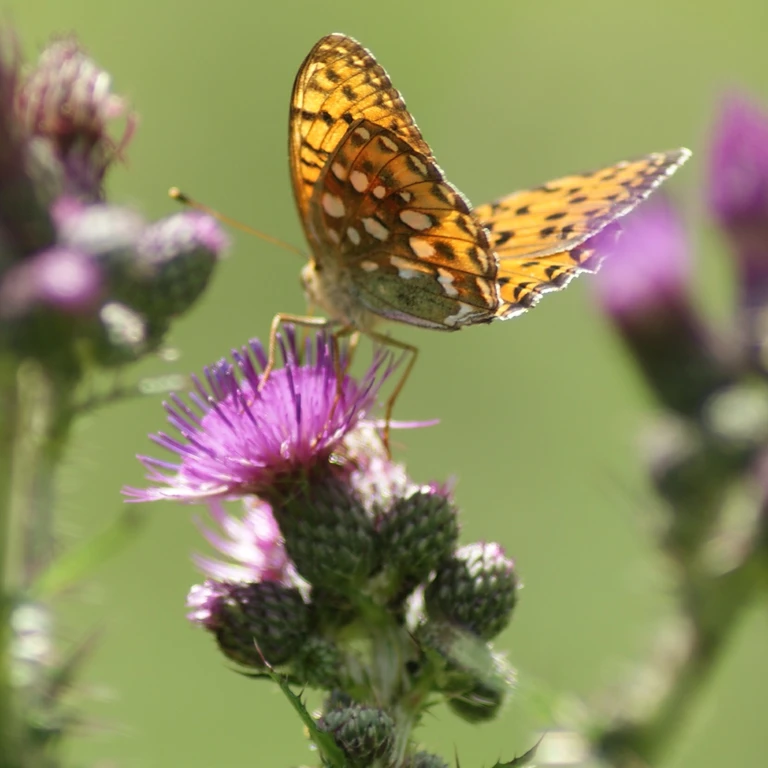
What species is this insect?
Speyeria aglaja
